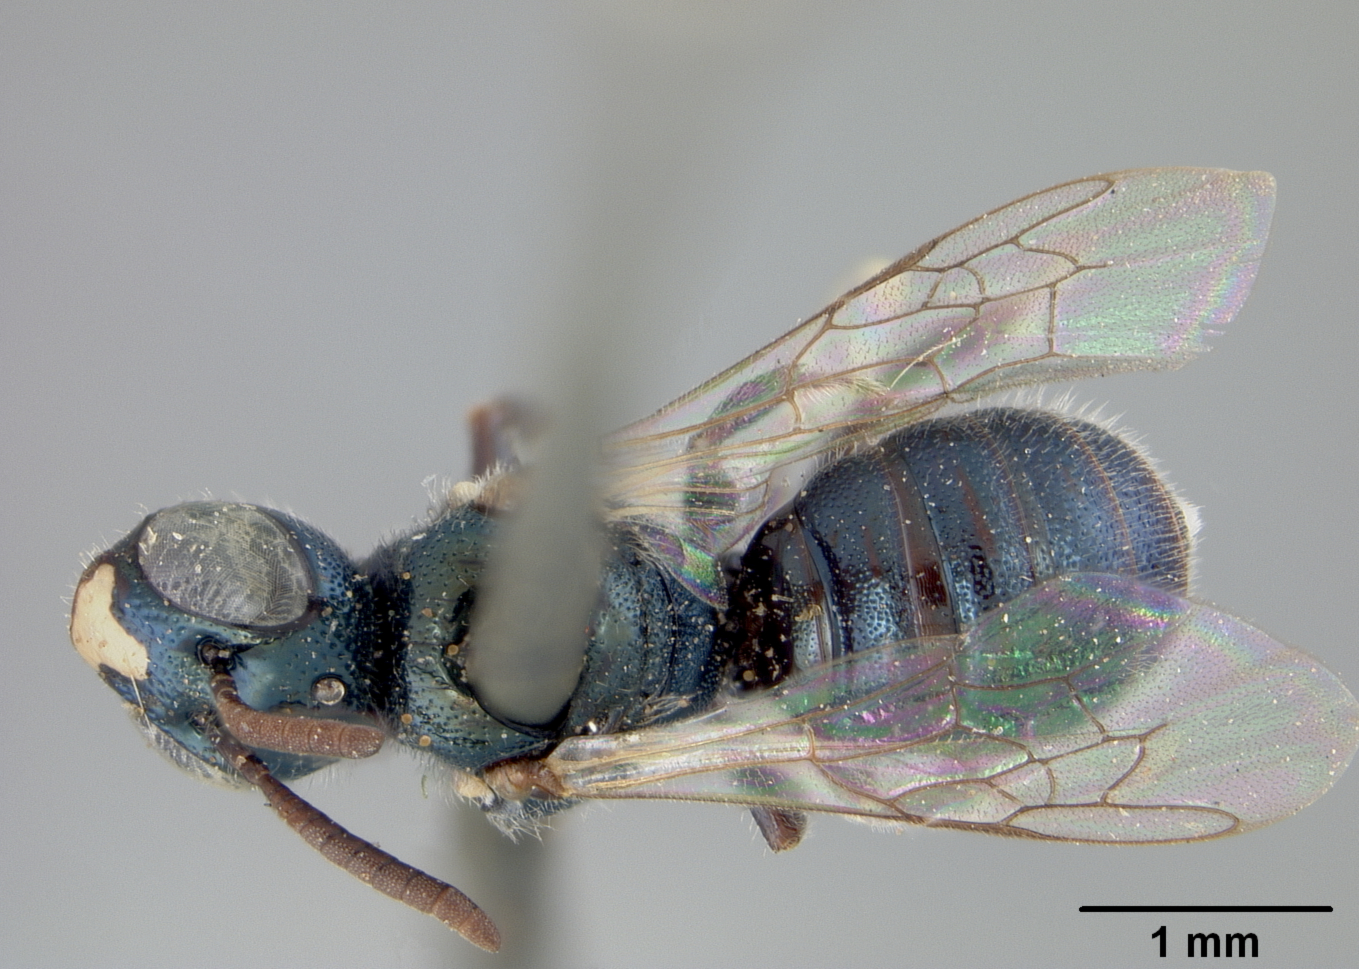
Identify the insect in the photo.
Ceratina nanula
